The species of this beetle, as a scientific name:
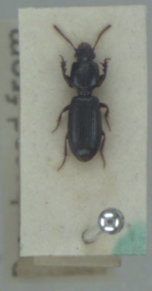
Clivina fossor
